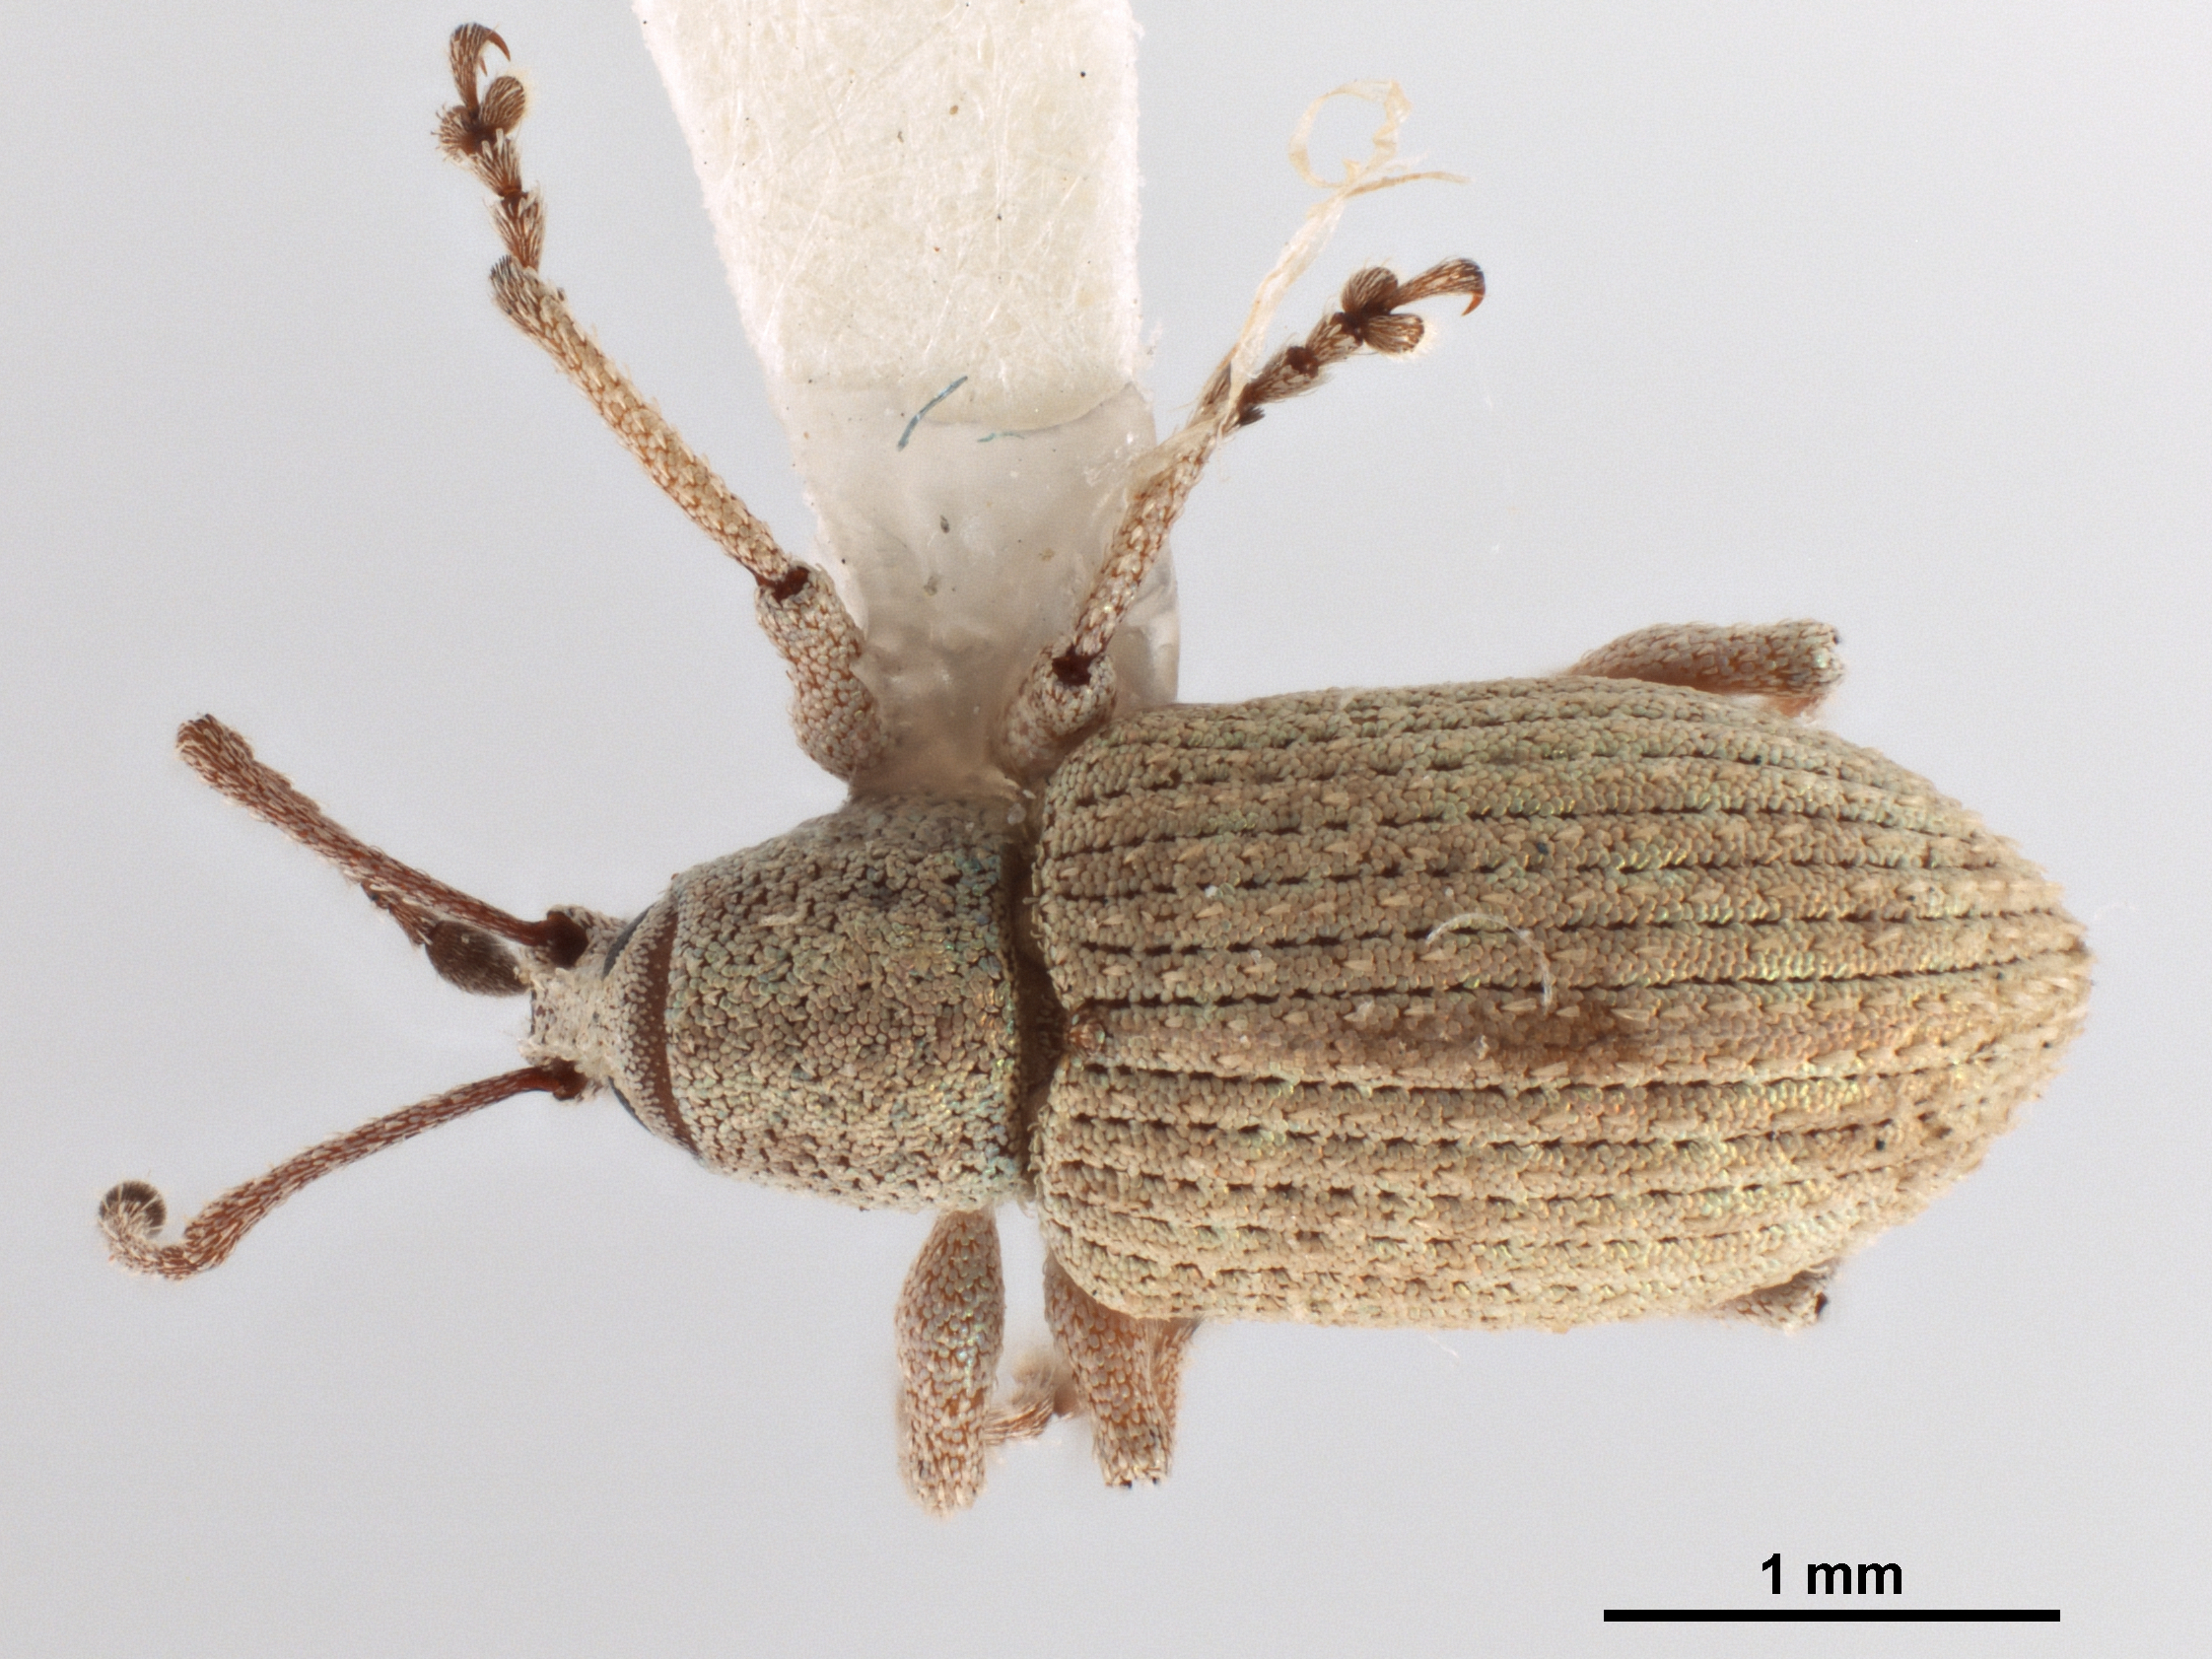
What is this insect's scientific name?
Phytoscaphus gossypii
